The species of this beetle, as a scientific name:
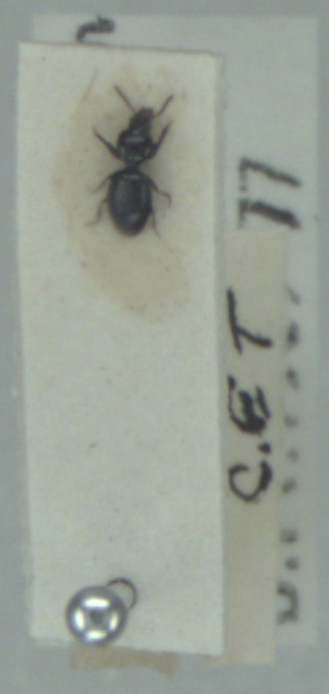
Dyschirius globosus
